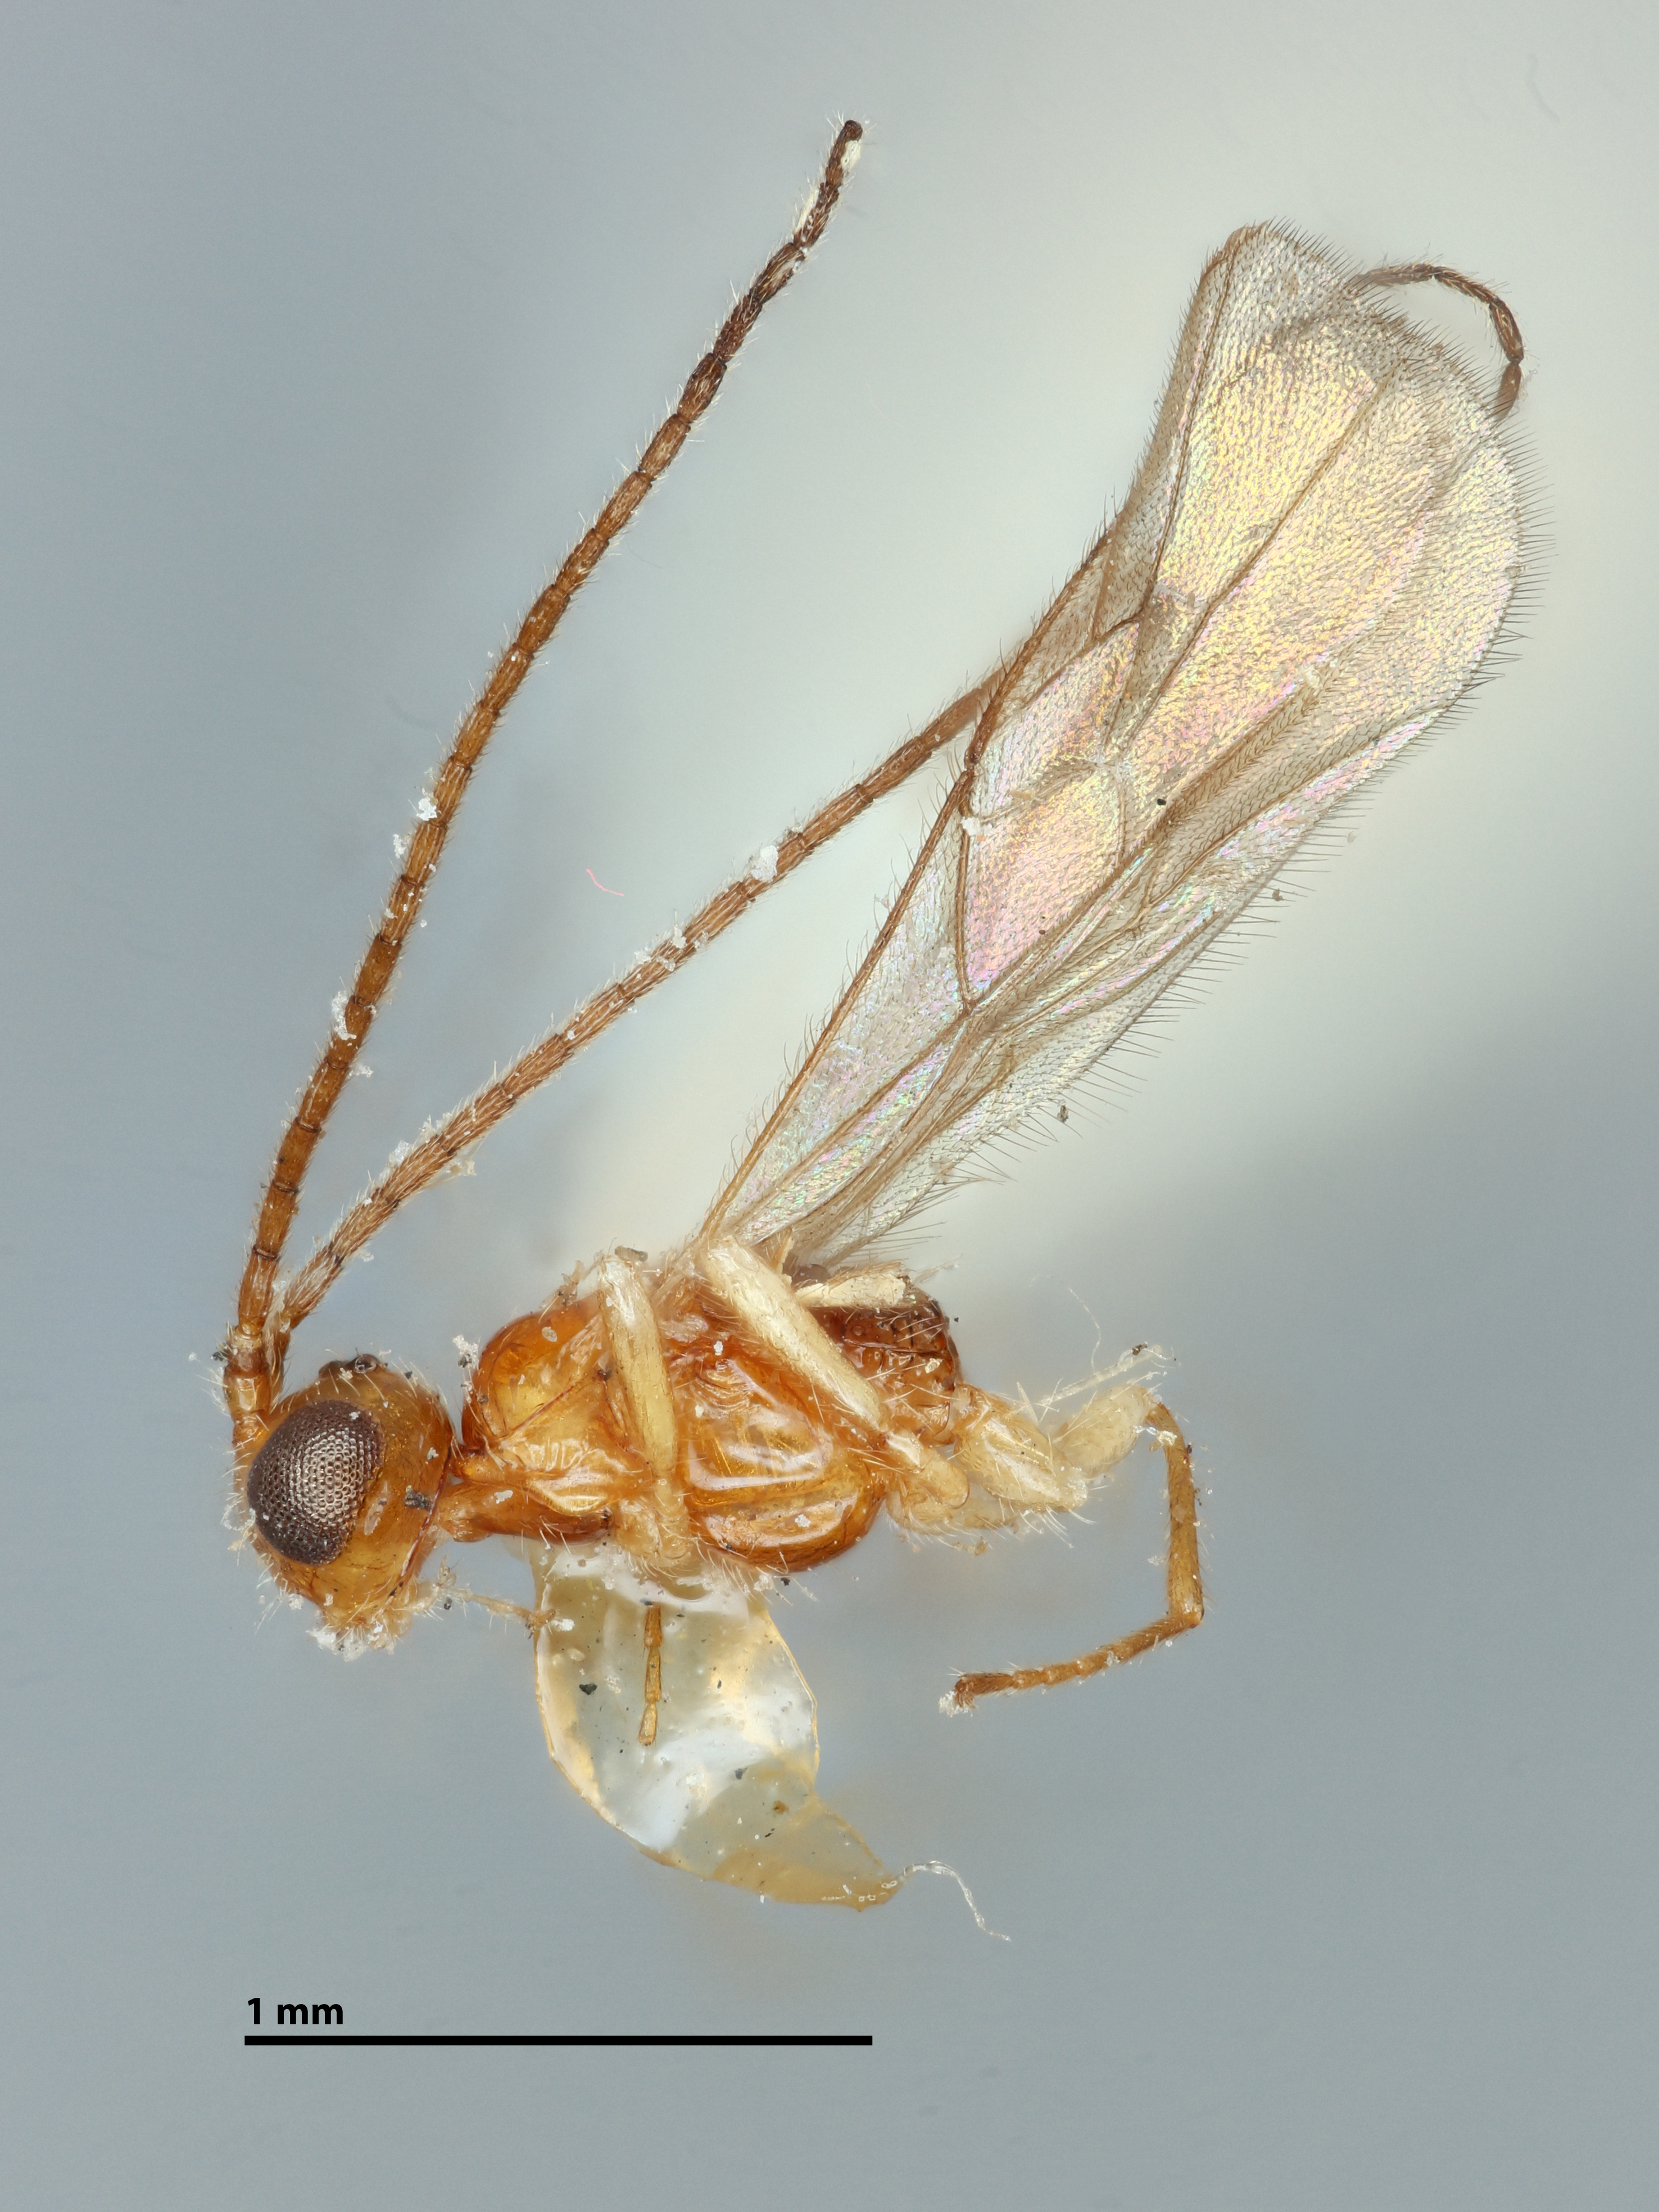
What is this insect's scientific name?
Homiopterus pacificus
